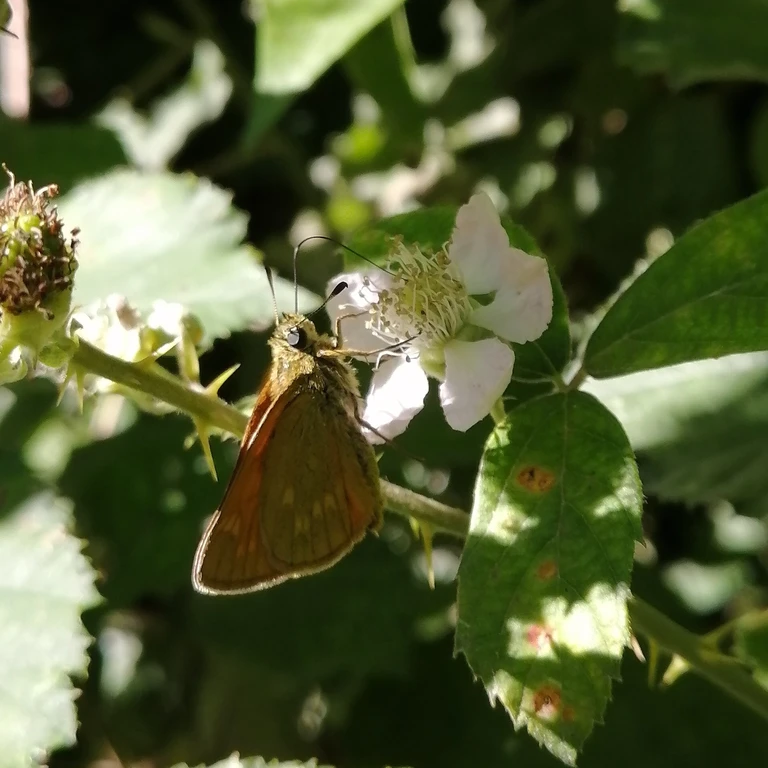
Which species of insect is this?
Ochlodes sylvanus (also Ochlodes venata)
